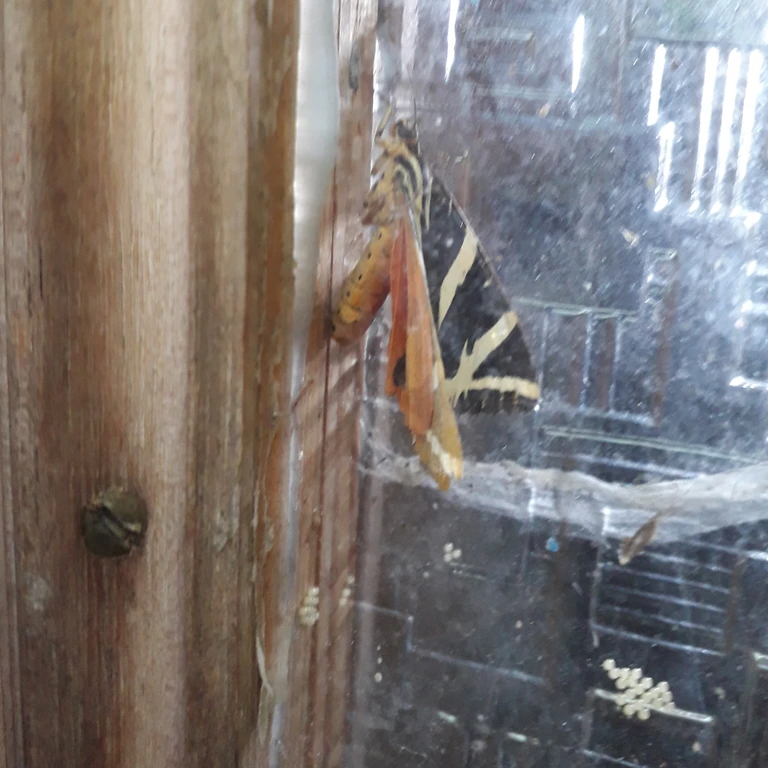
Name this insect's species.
Euplagia quadripunctaria
